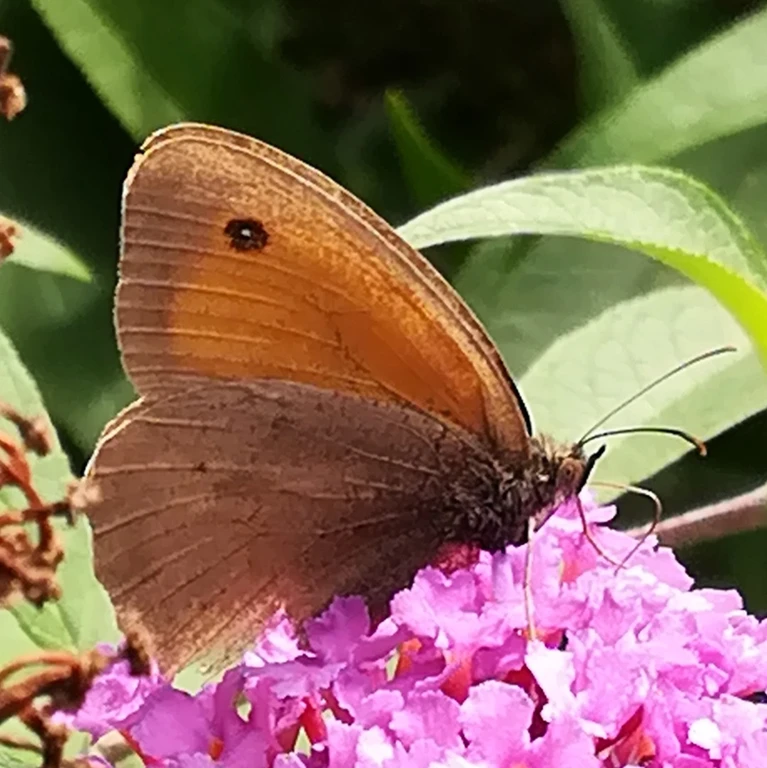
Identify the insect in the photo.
Maniola jurtina
